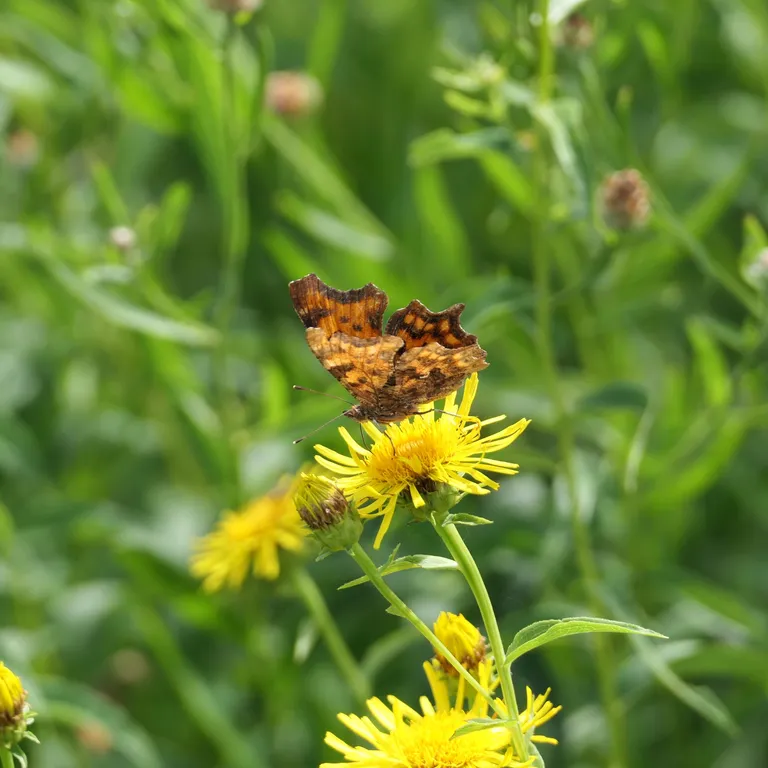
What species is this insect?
Polygonia c-album
